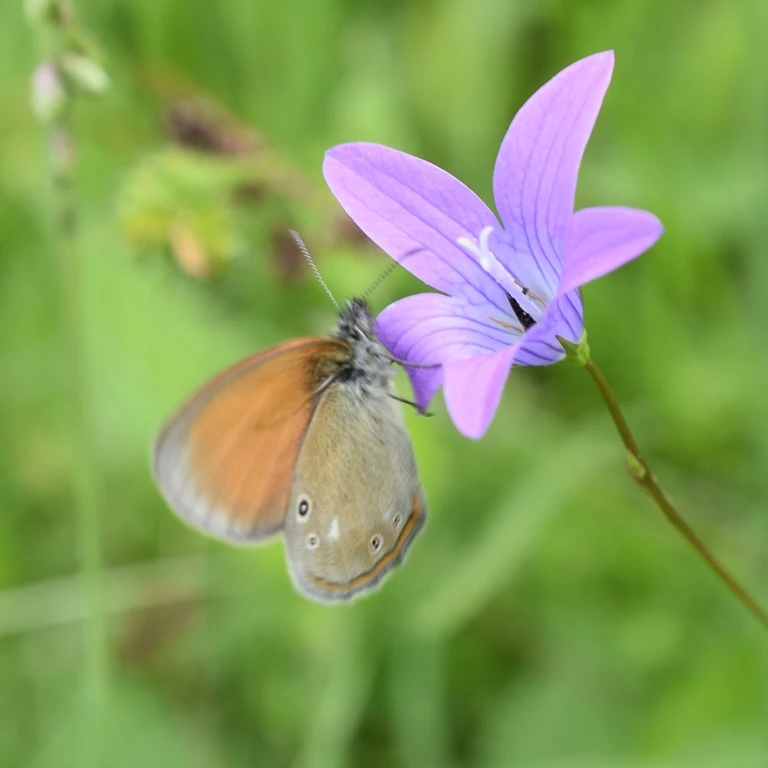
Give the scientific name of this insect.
Coenonympha glycerion (also Coenonympha iphis)
